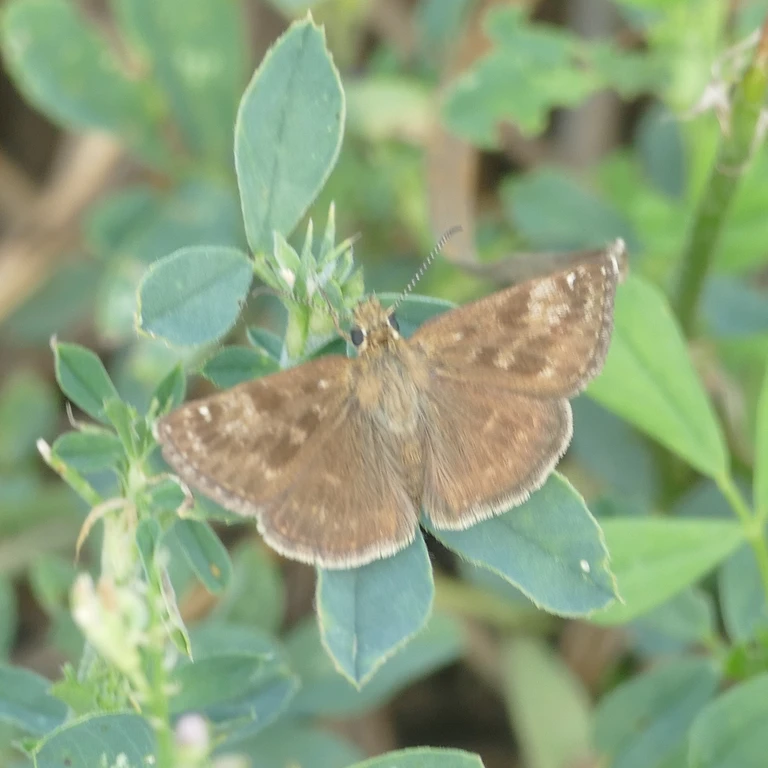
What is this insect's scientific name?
Erynnis tages
